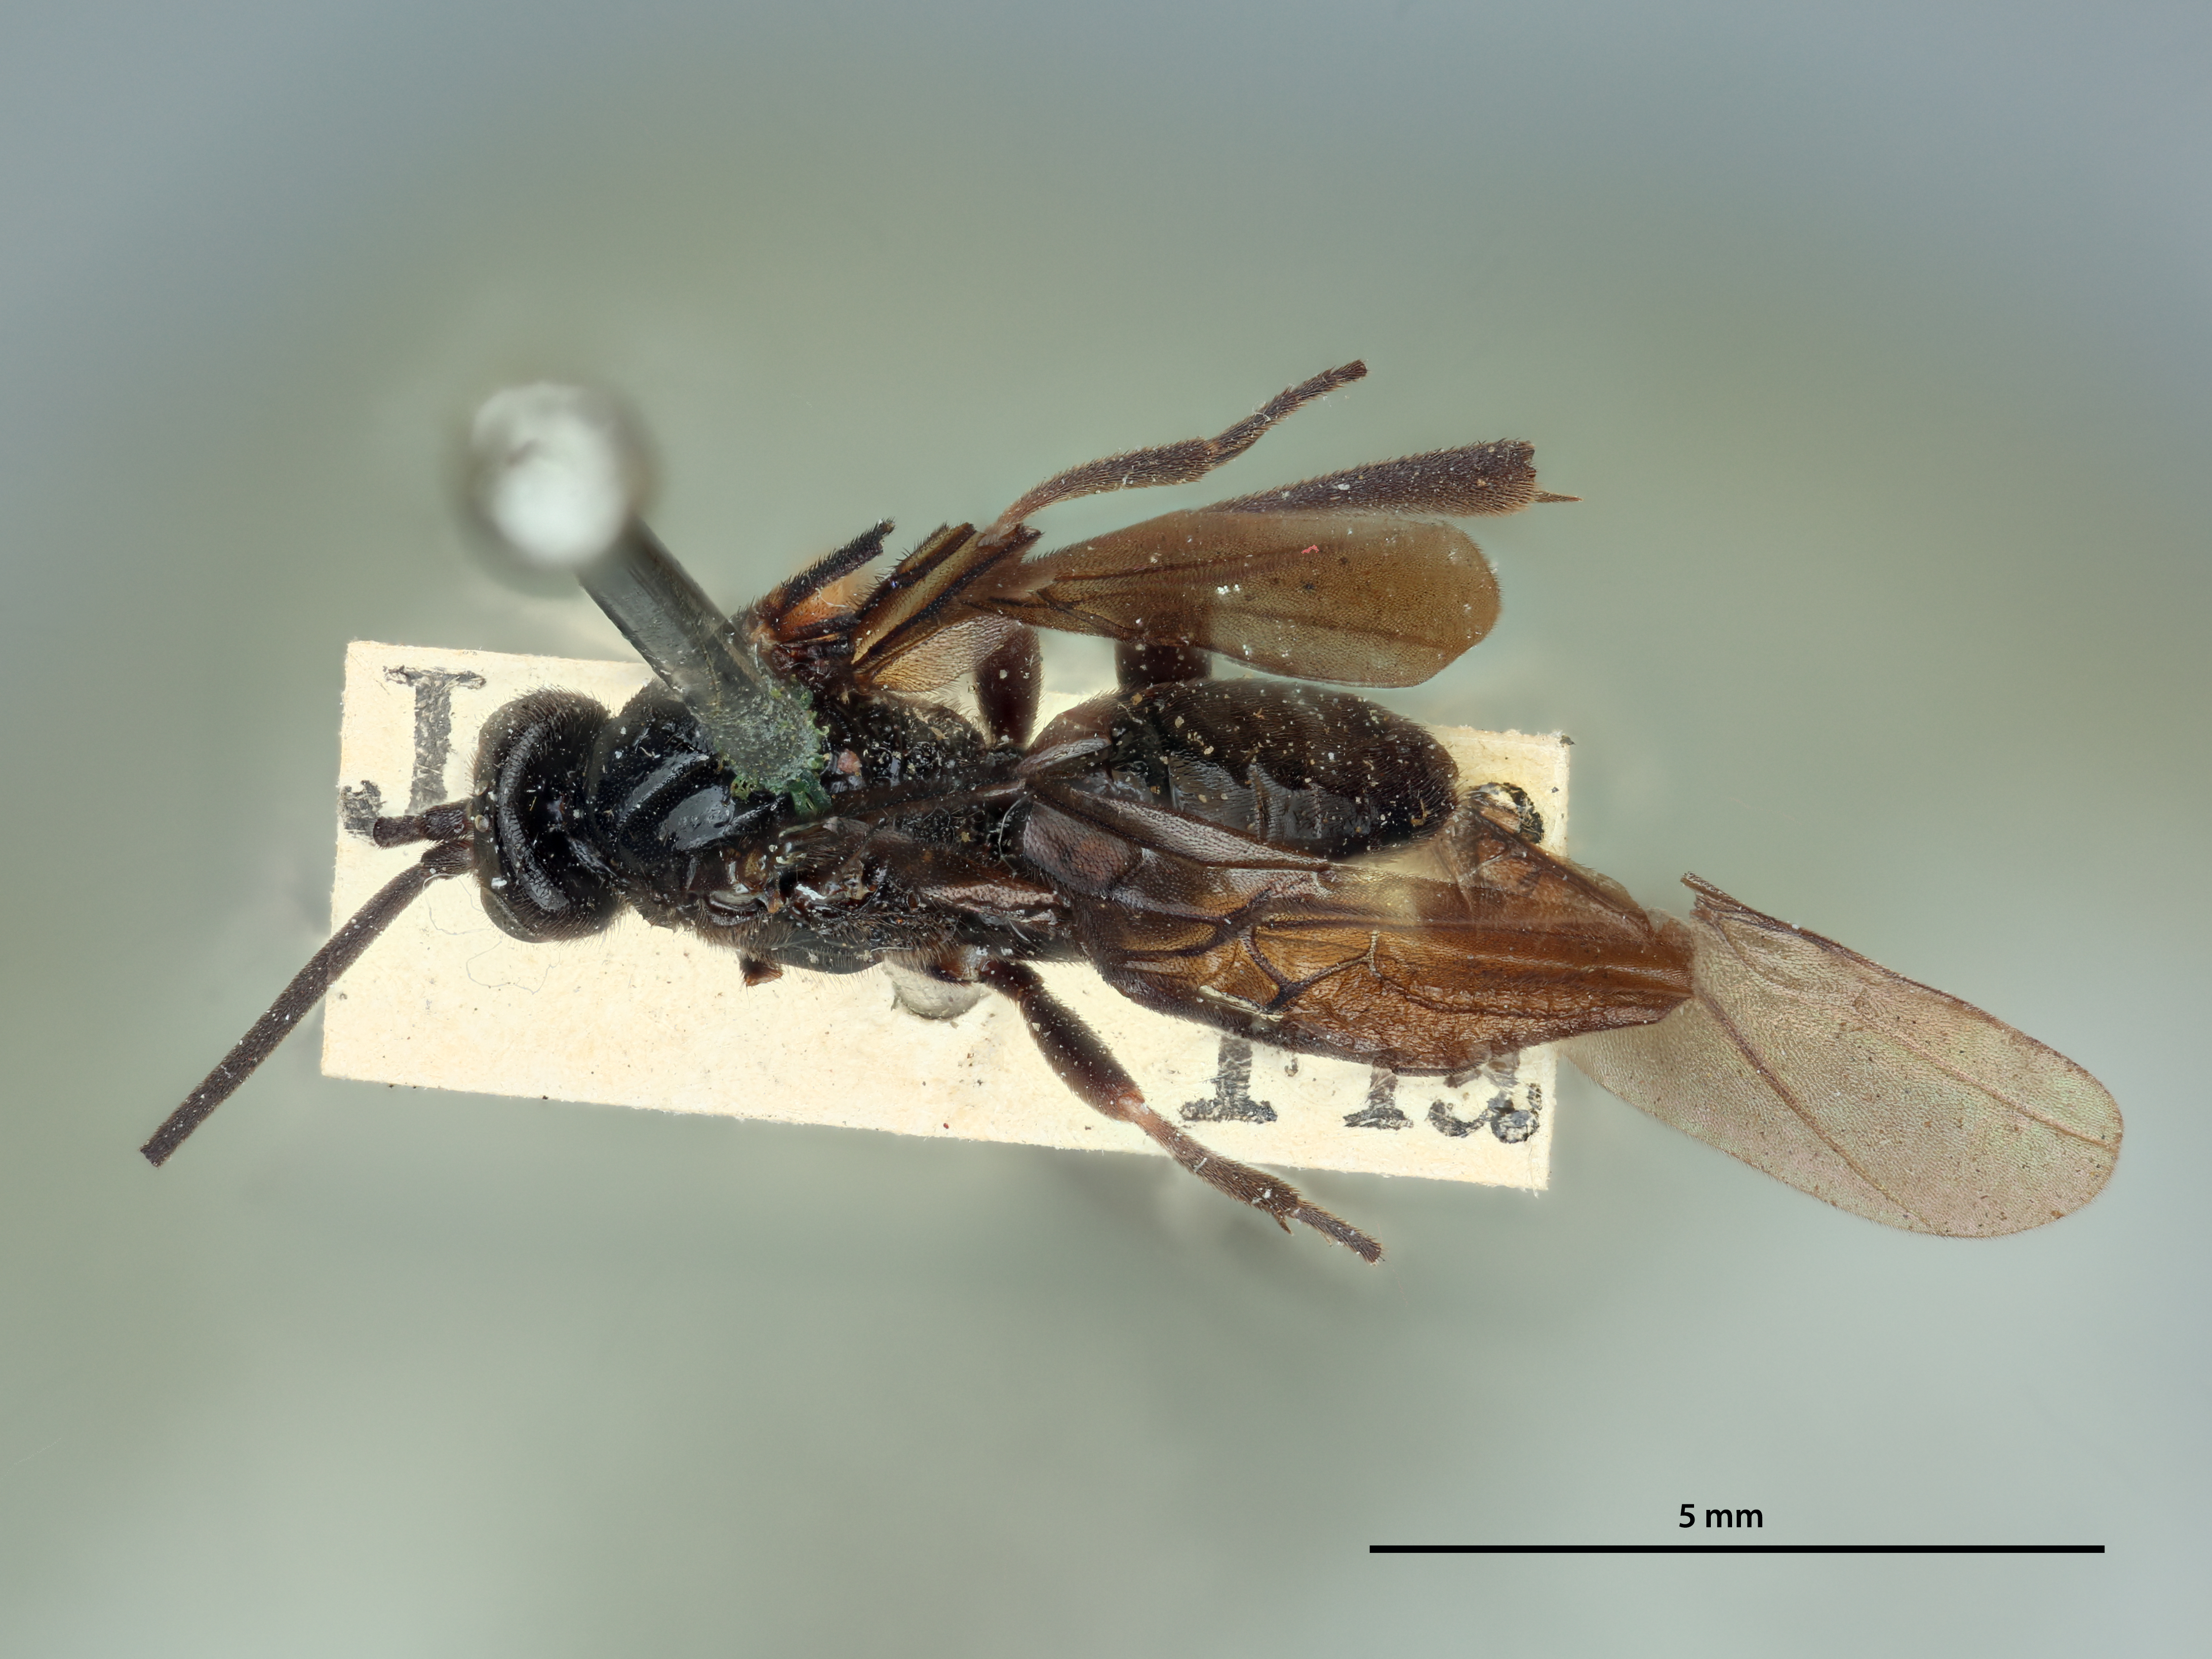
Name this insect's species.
Toxoneura floridana
